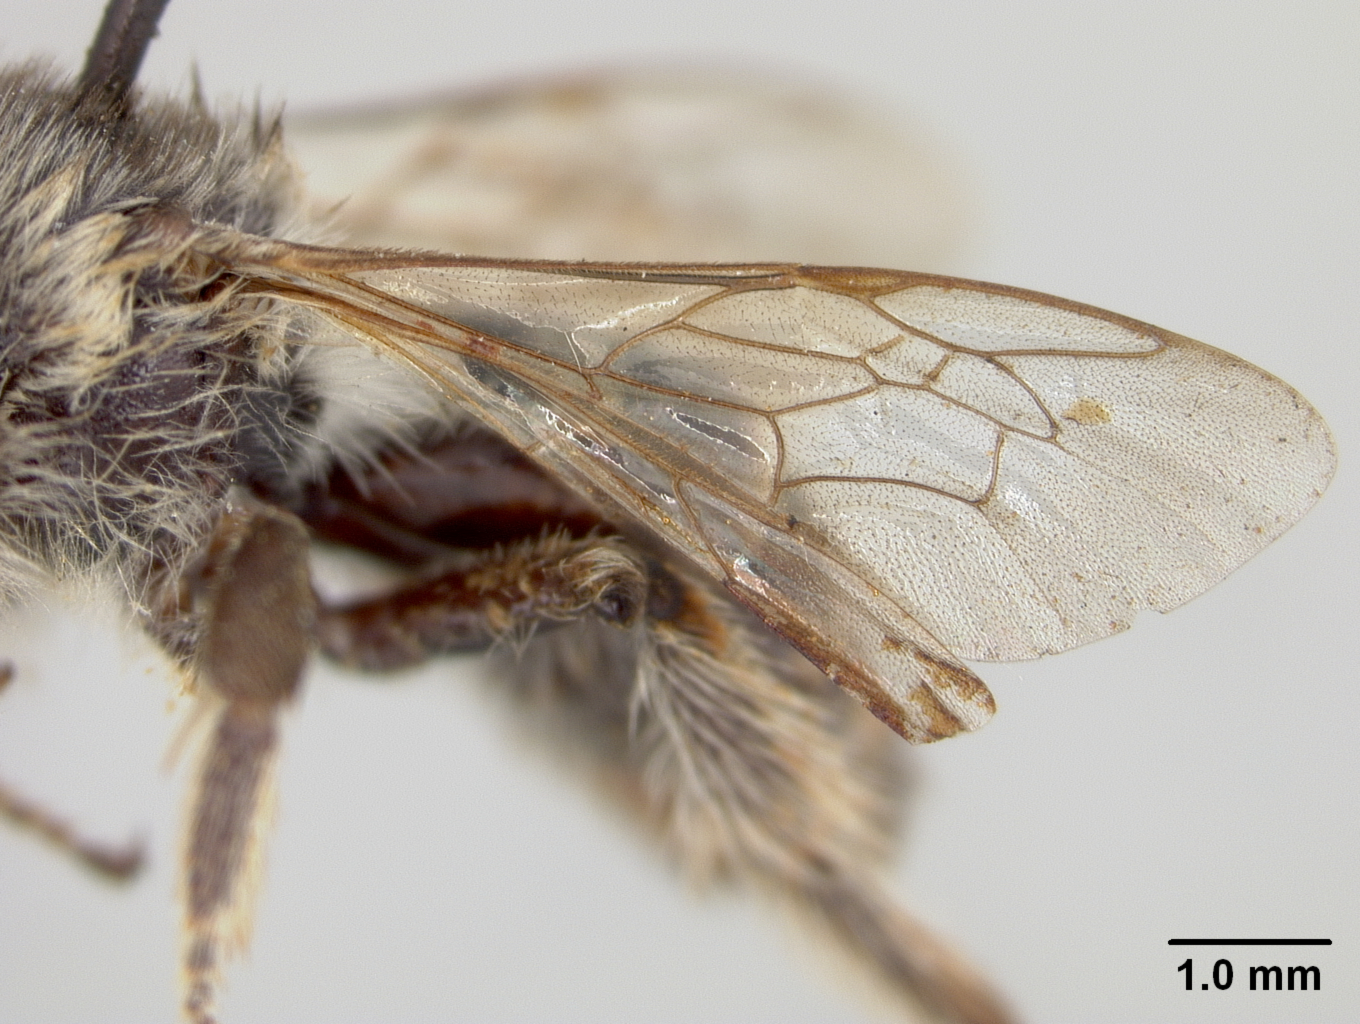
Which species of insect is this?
Dolichochile melittoides
